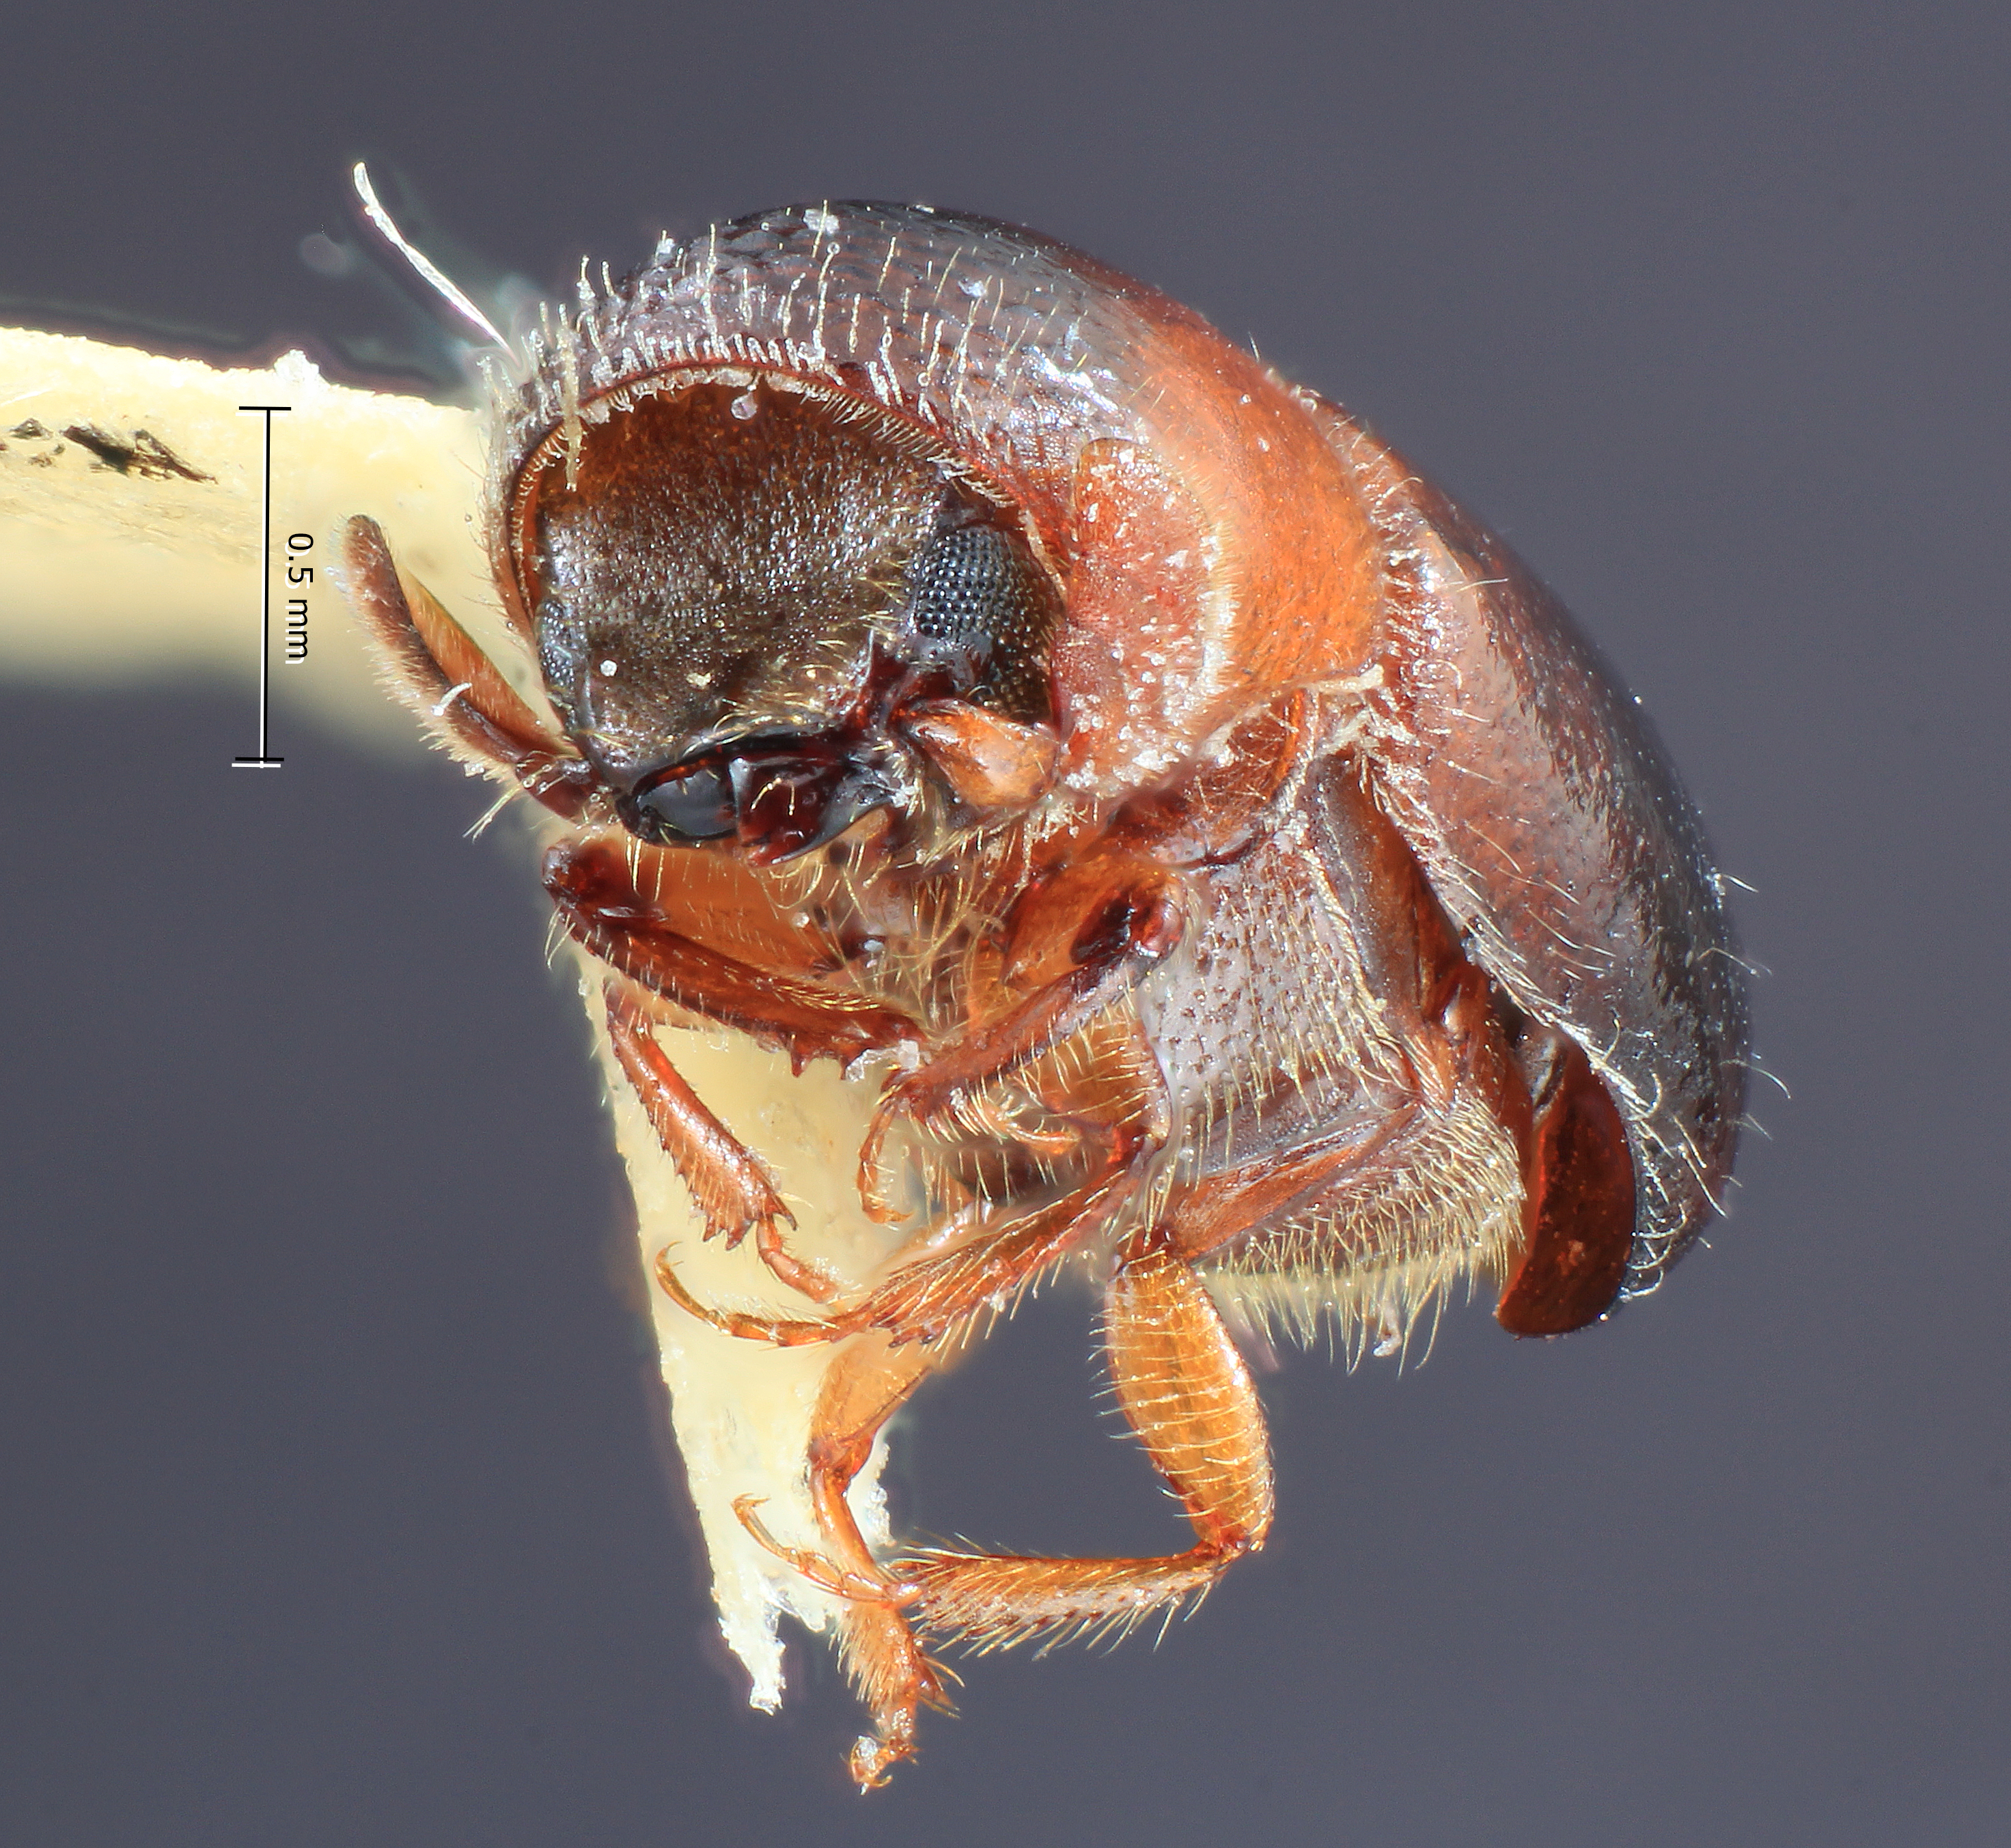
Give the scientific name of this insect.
Corthylus noguerai
